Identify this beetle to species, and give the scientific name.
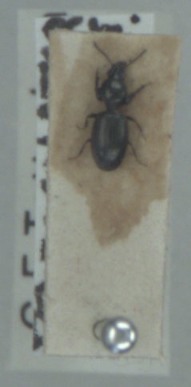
Dyschirius tristis
